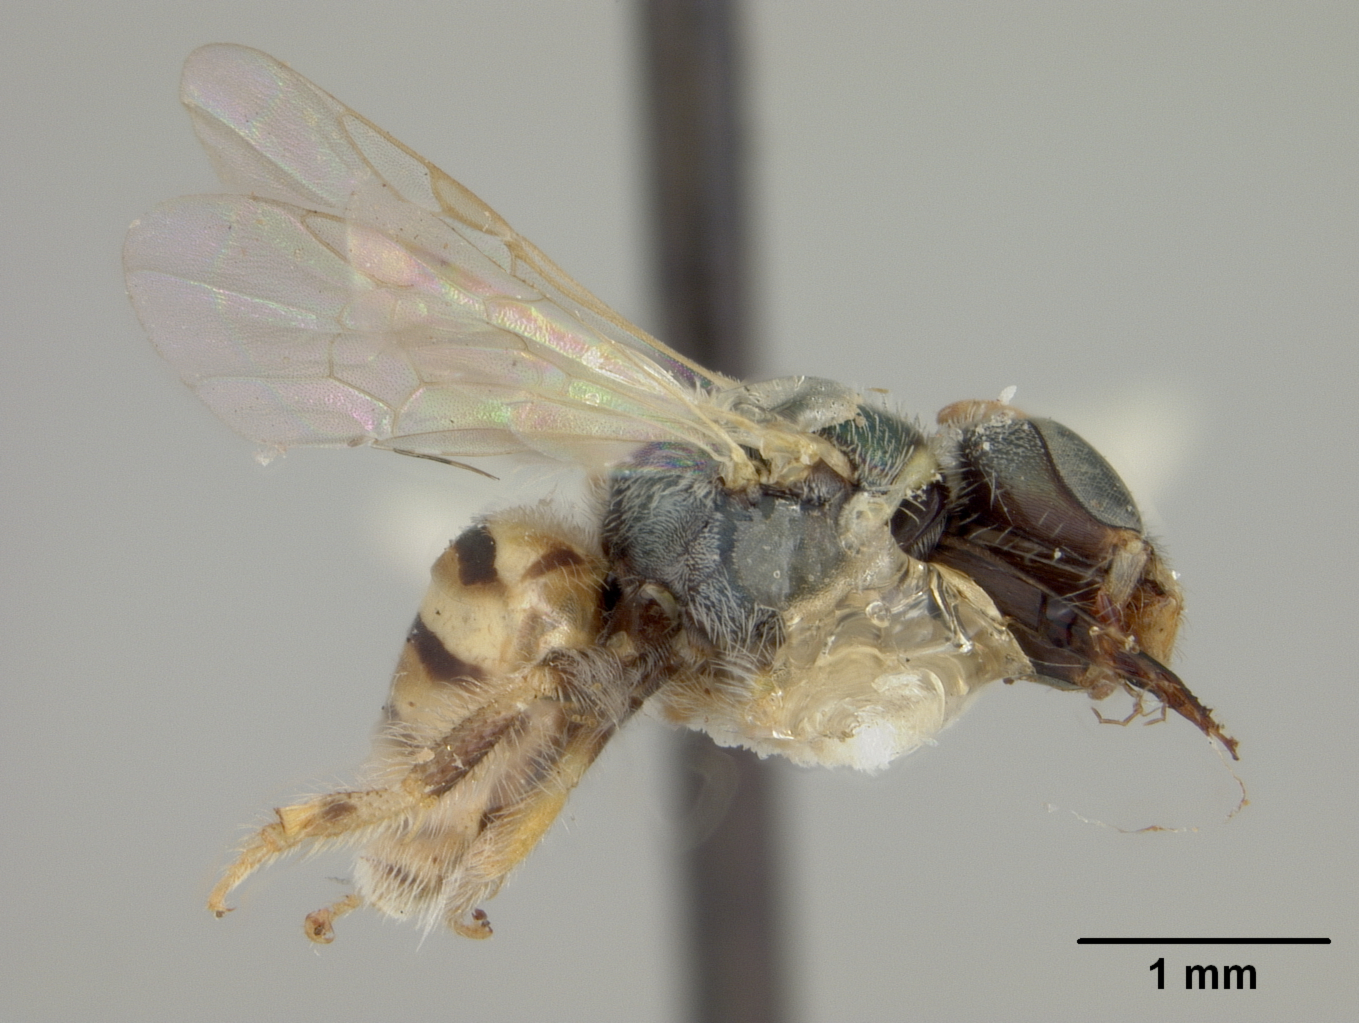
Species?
Nomioides campanulae
